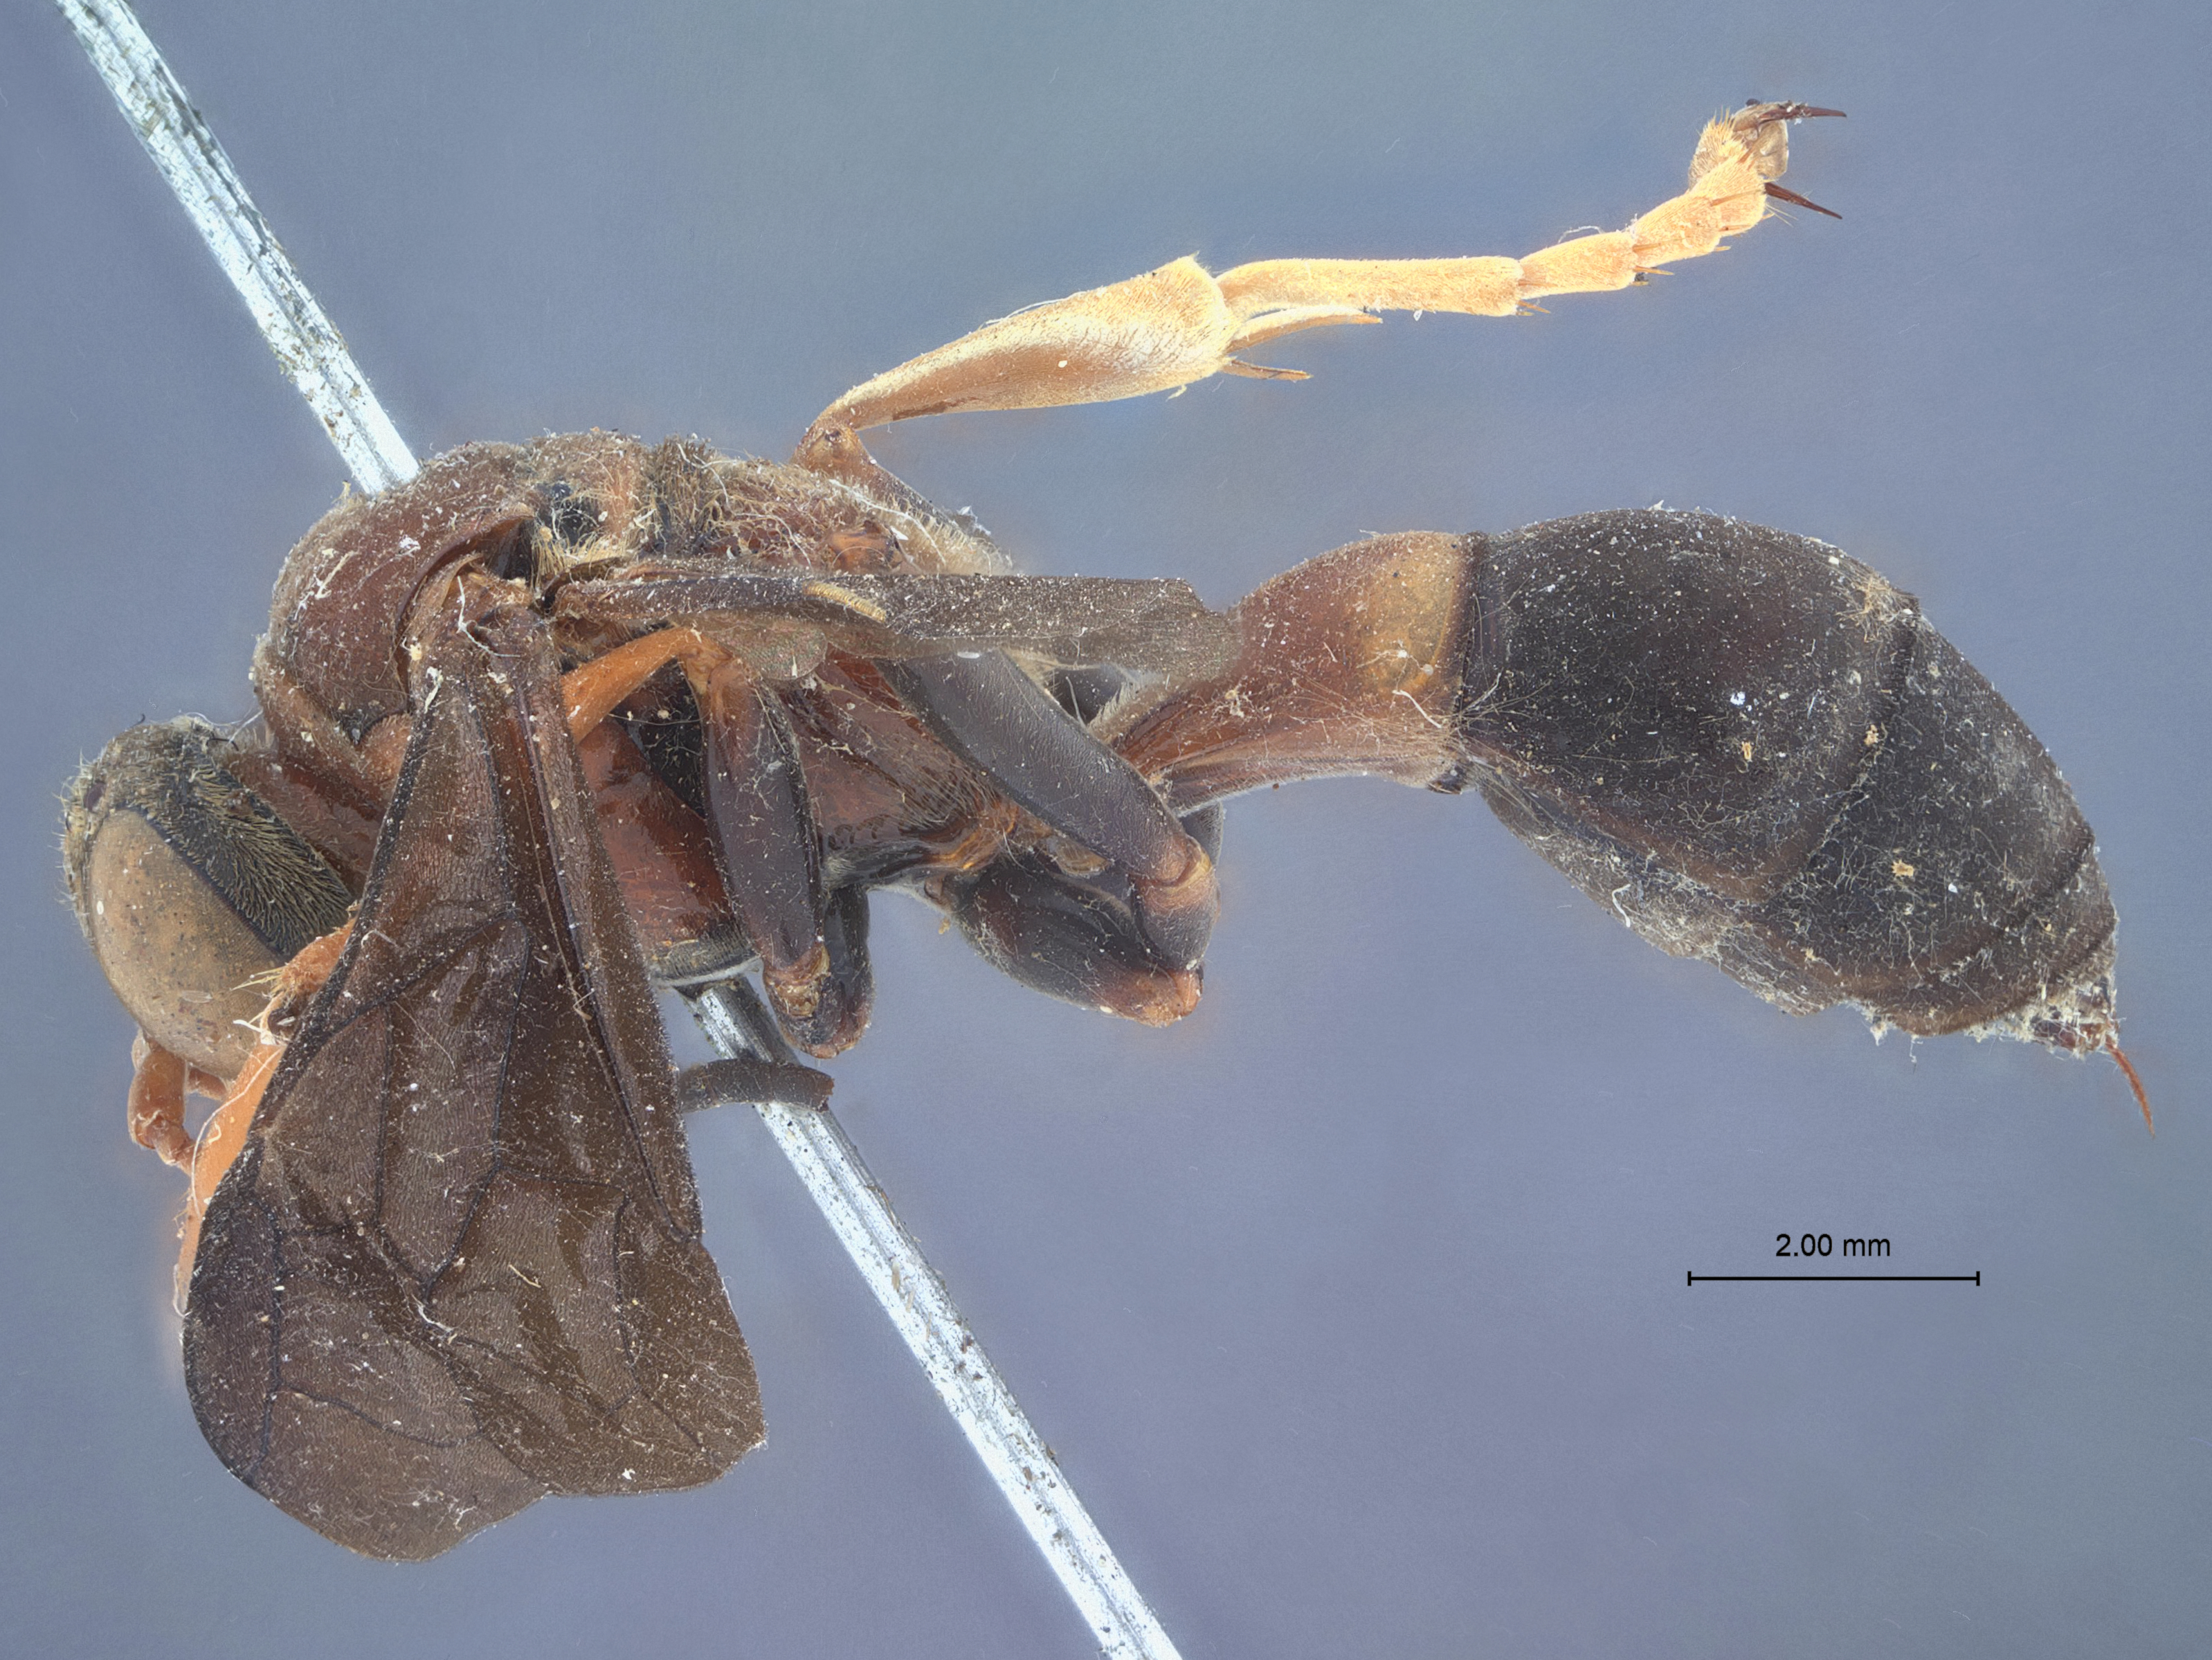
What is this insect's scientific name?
Hoplisus foveolatus
